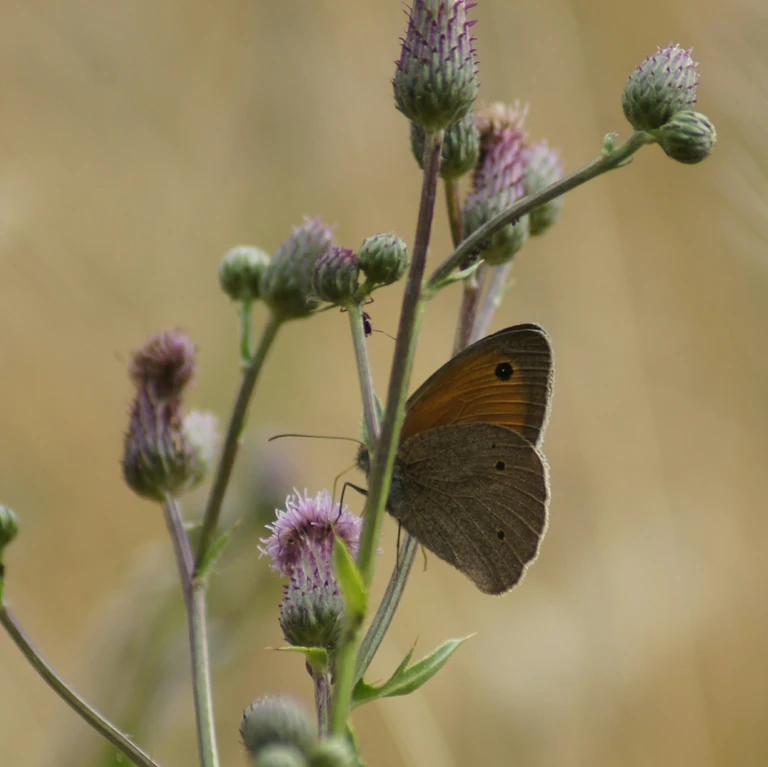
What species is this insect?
Maniola jurtina
